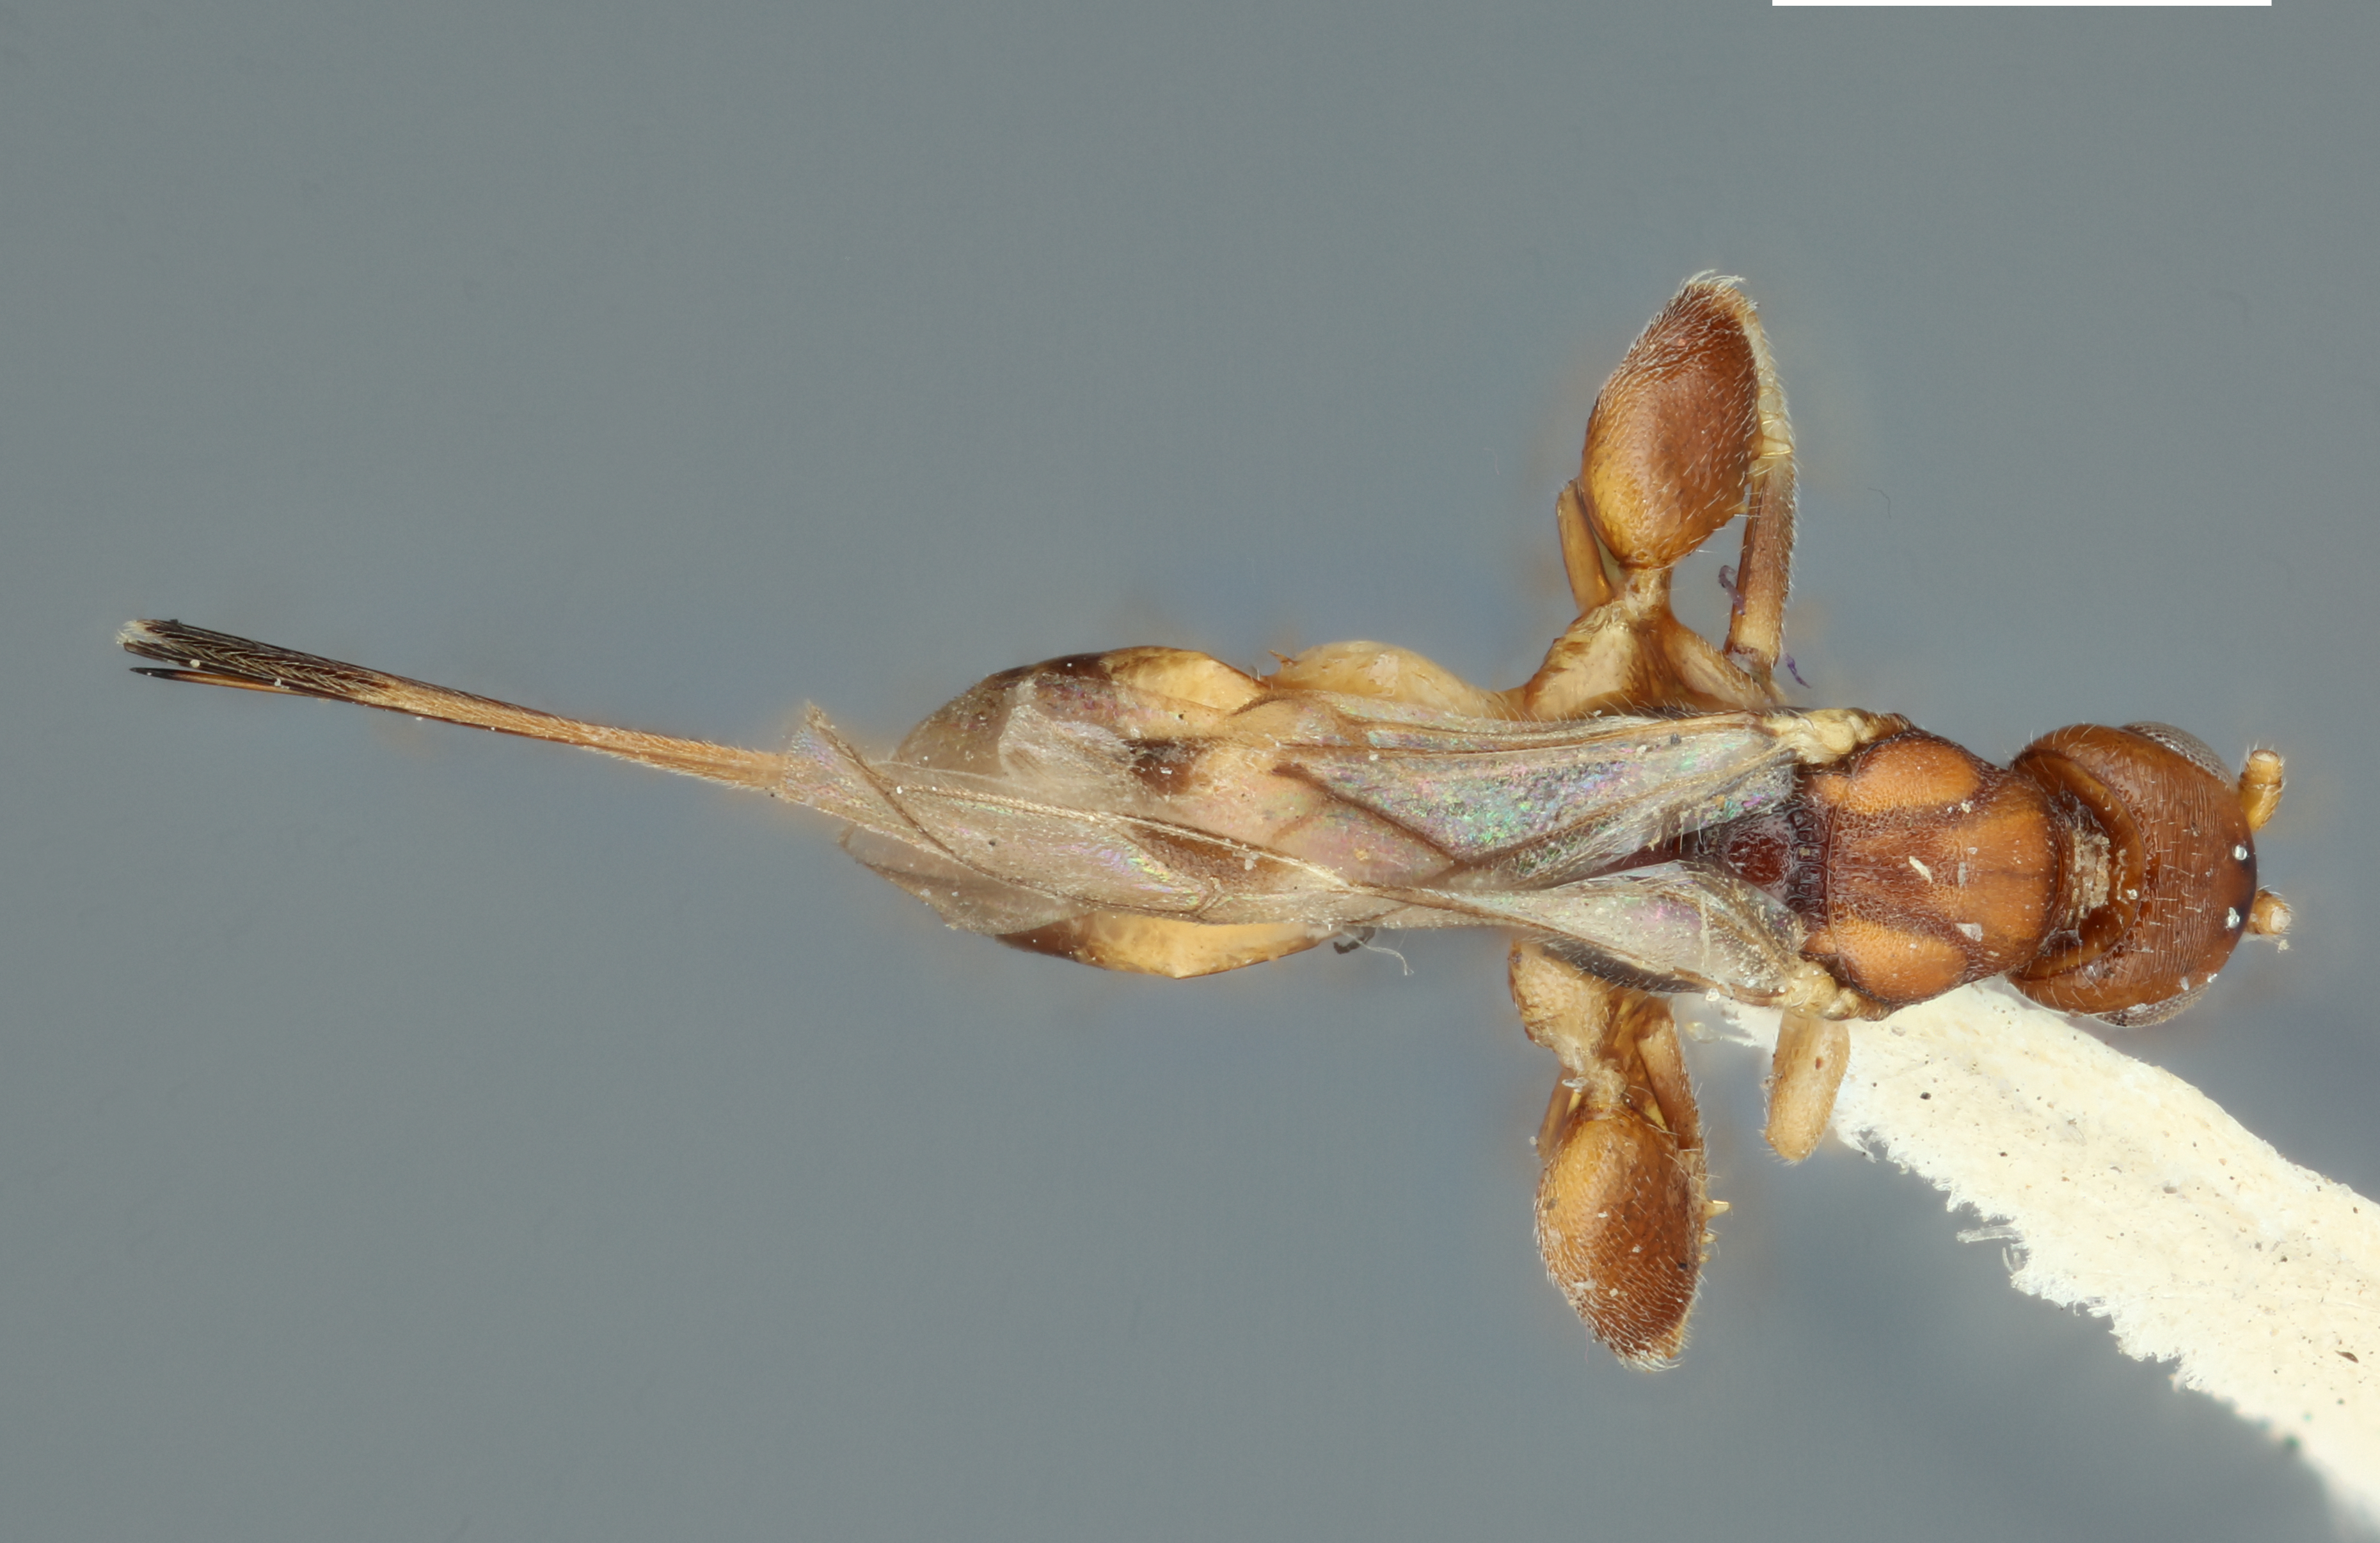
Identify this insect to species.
Euscelinus manilae
